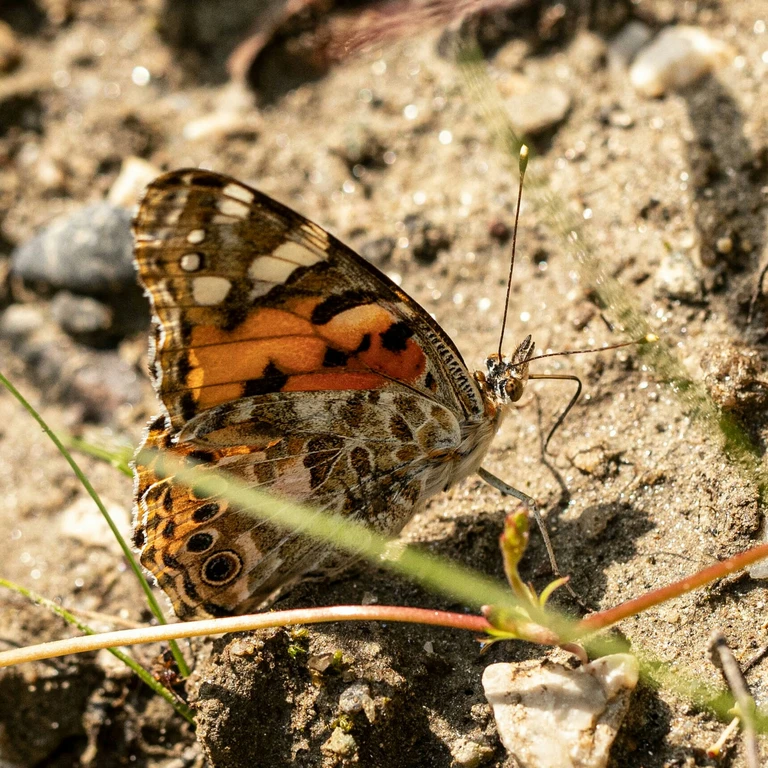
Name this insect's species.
Vanessa cardui
